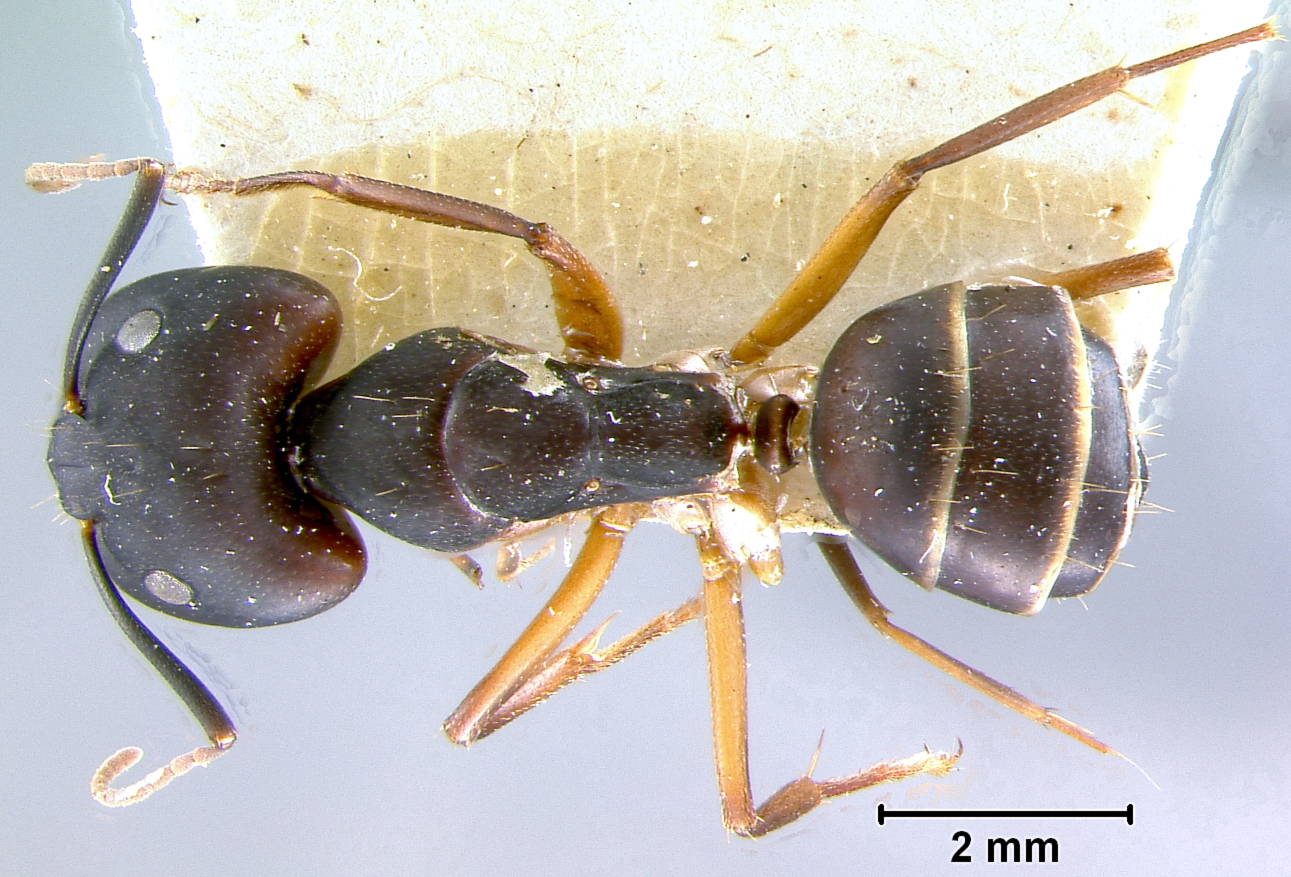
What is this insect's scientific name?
Camponotus maculatus
